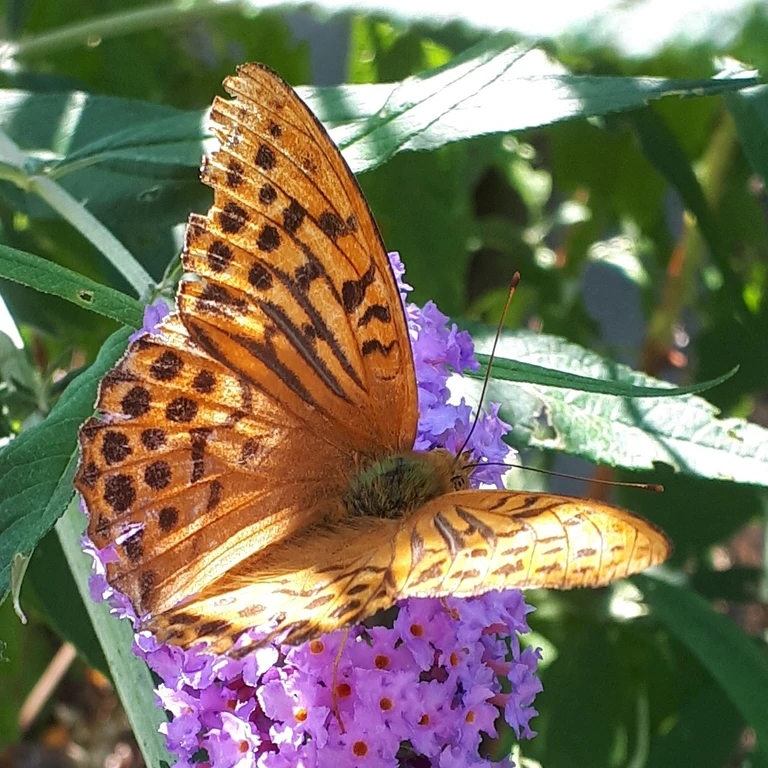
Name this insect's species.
Argynnis paphia
